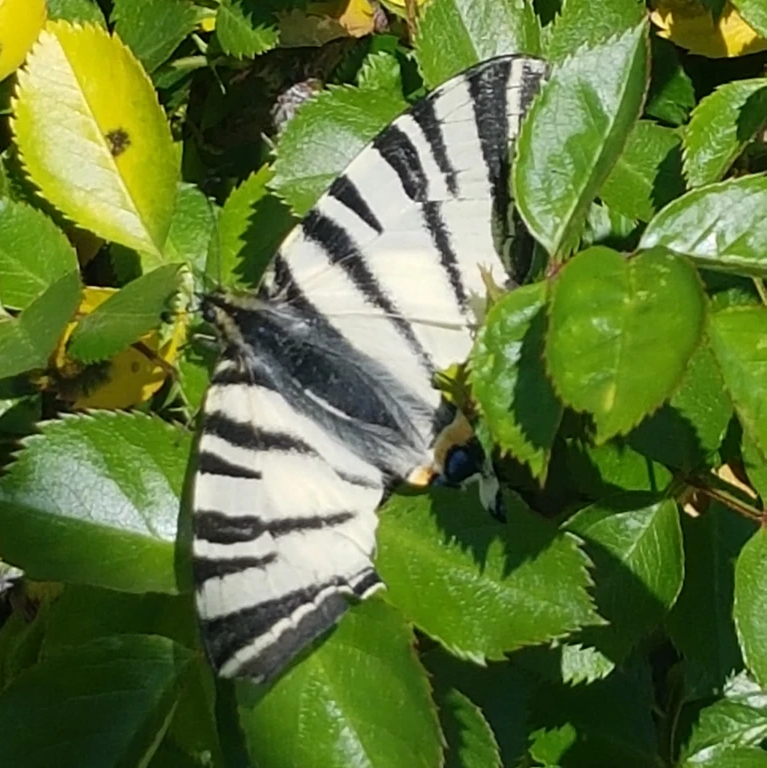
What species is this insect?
Iphiclides podalirius
